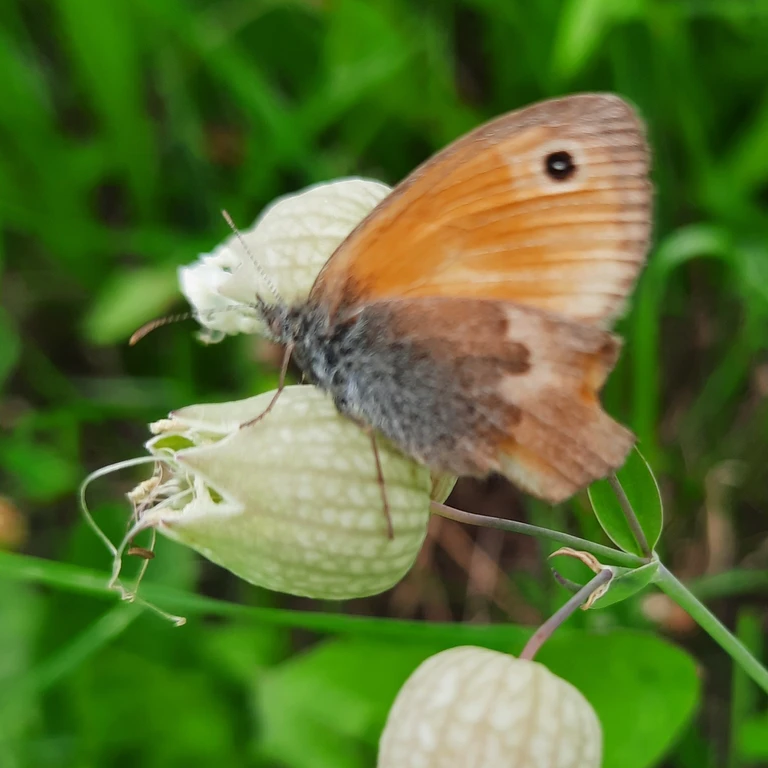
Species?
Coenonympha pamphilus
